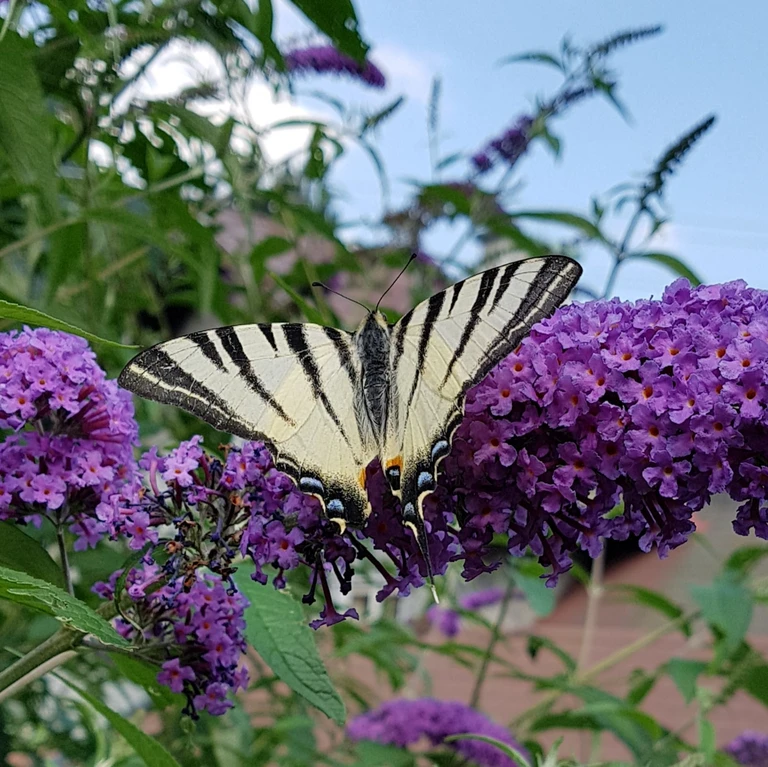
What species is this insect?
Iphiclides podalirius
